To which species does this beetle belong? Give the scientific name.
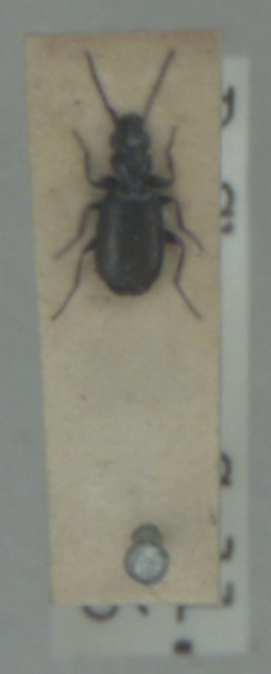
Syntomus foveatus
